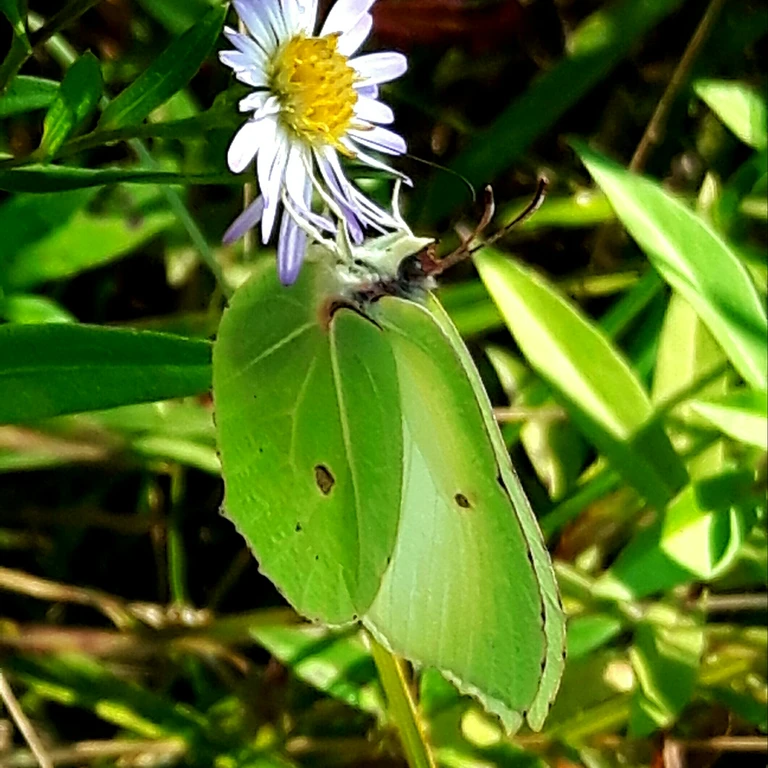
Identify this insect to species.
Gonepteryx rhamni
